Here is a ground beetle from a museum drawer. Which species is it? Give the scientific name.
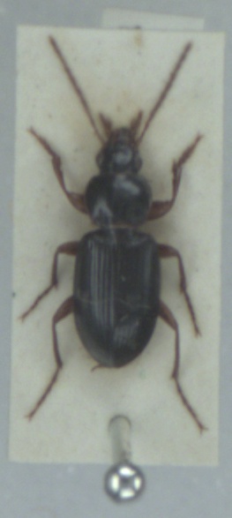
Synuchus vivalis
